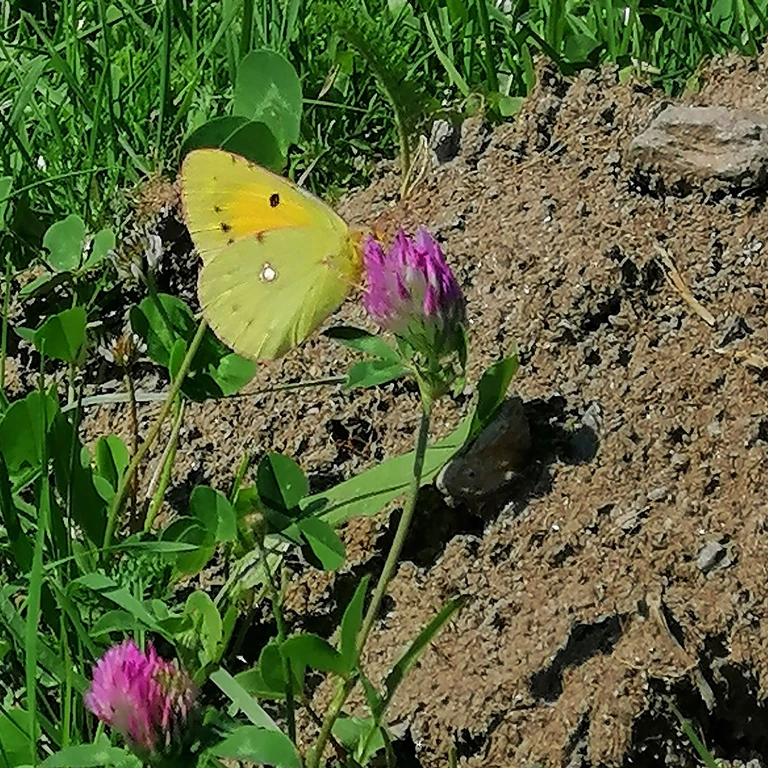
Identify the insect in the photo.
Colias croceus
